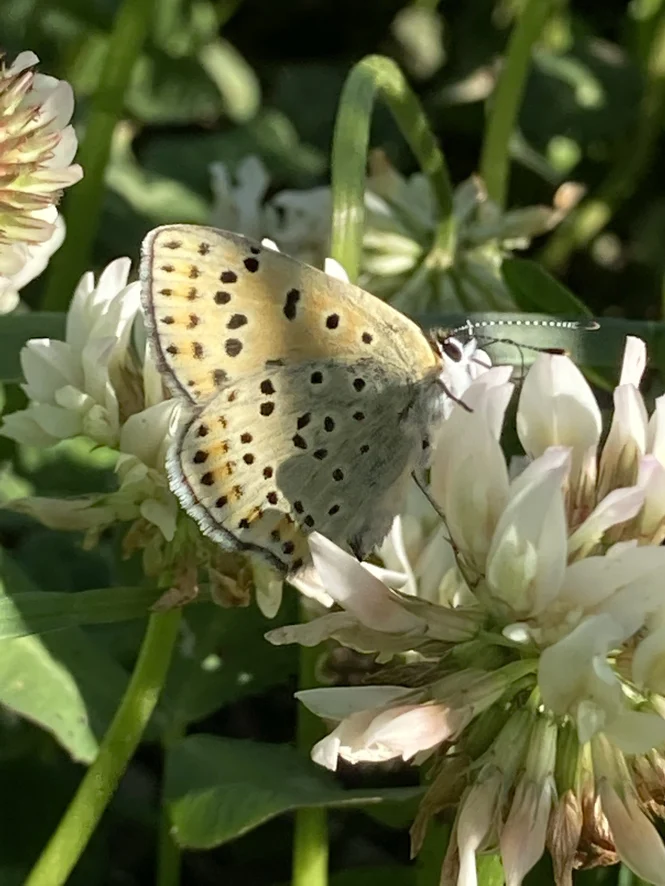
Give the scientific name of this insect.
Lycaena tityrus (also Loweia tityrus)
